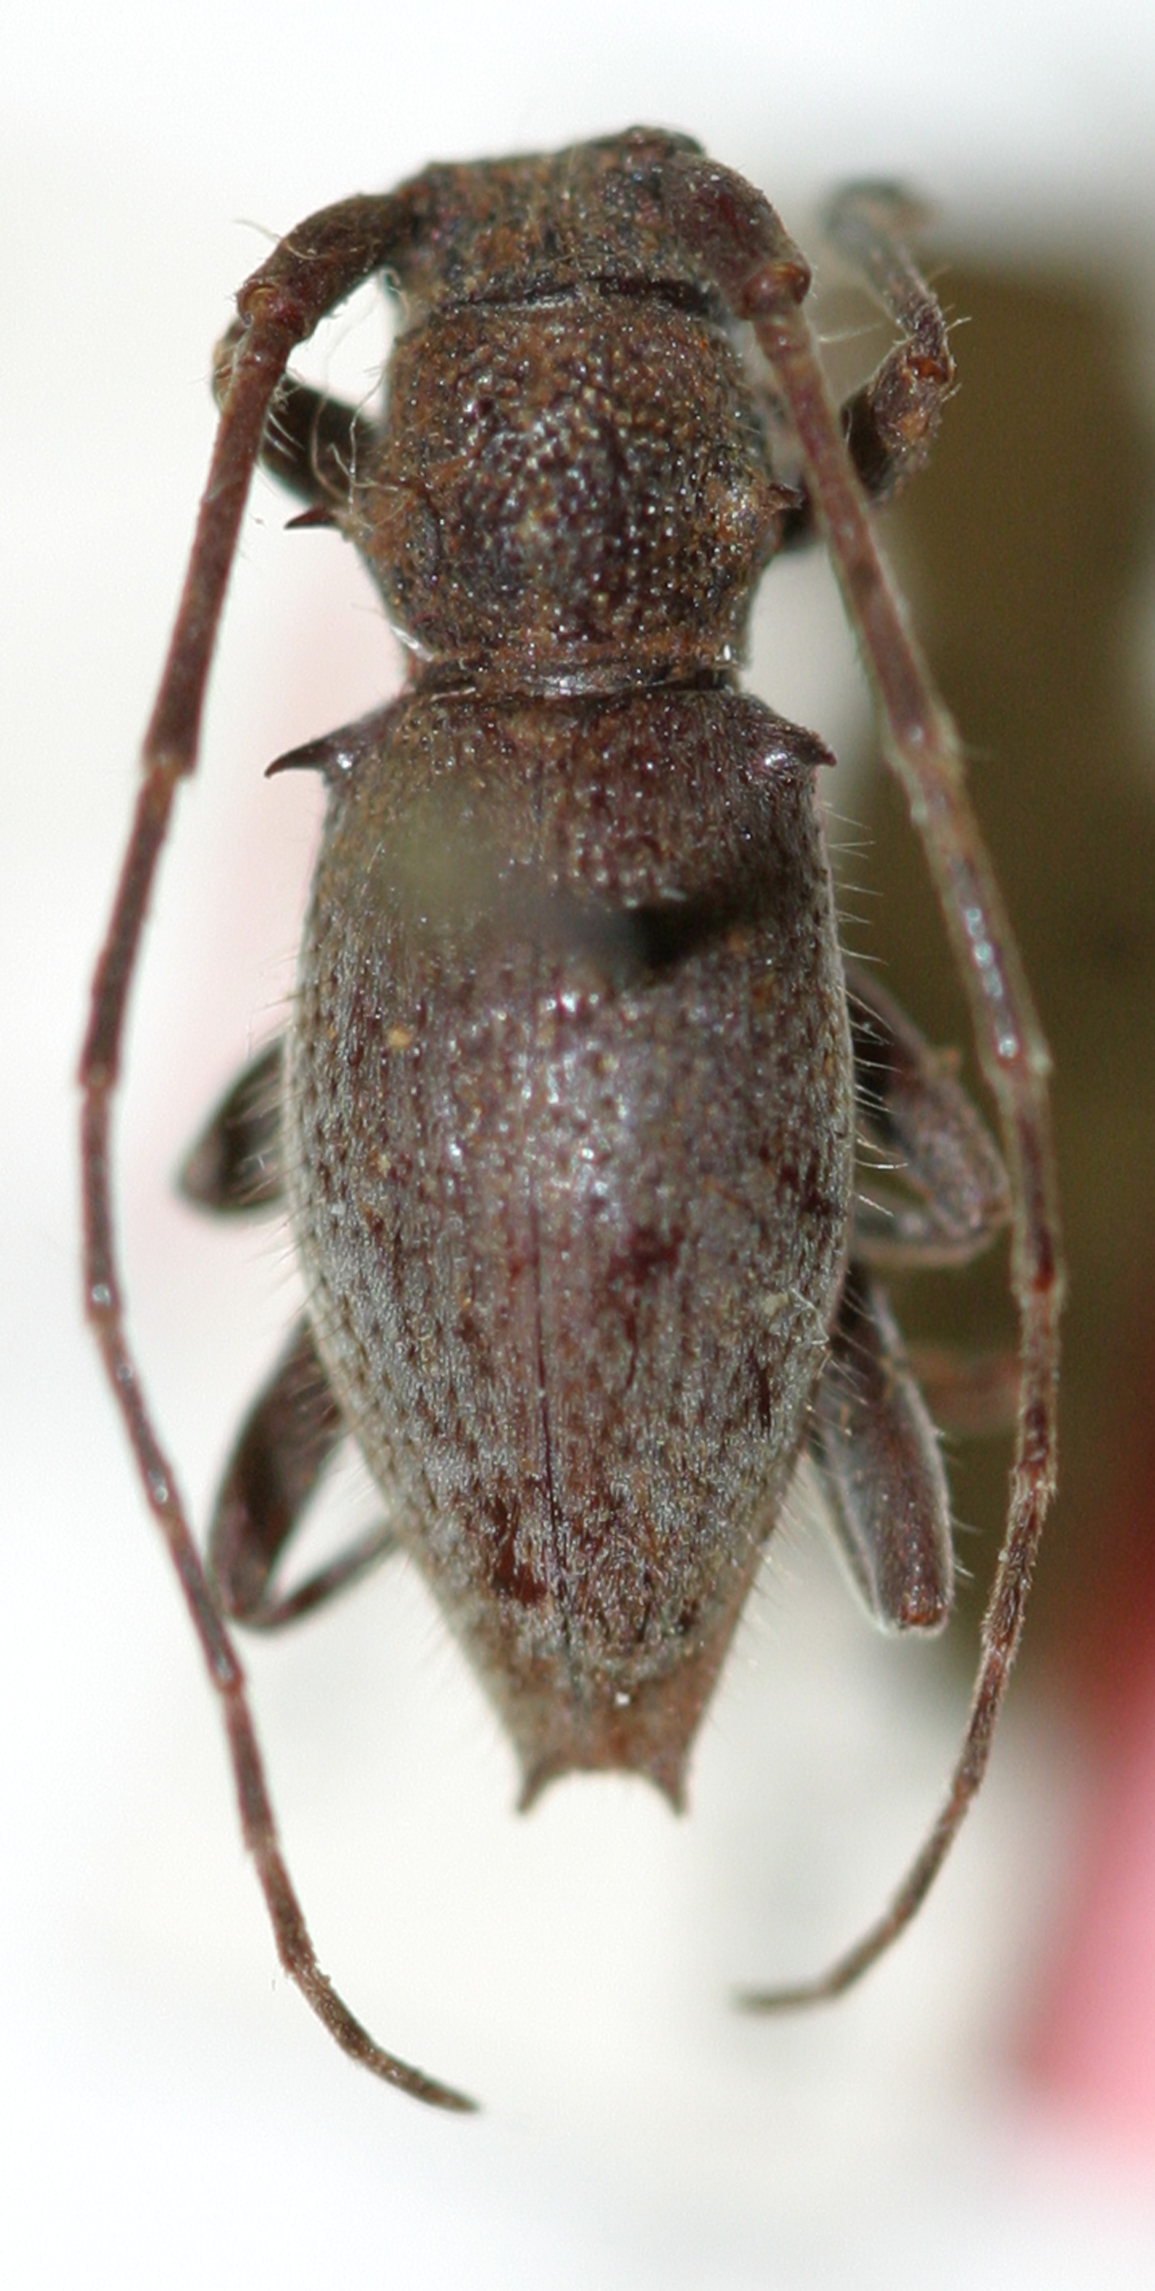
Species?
Mimovelleda humeridens
